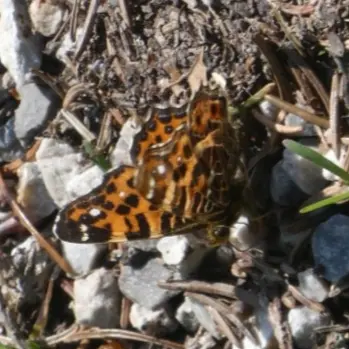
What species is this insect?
Araschnia levana
